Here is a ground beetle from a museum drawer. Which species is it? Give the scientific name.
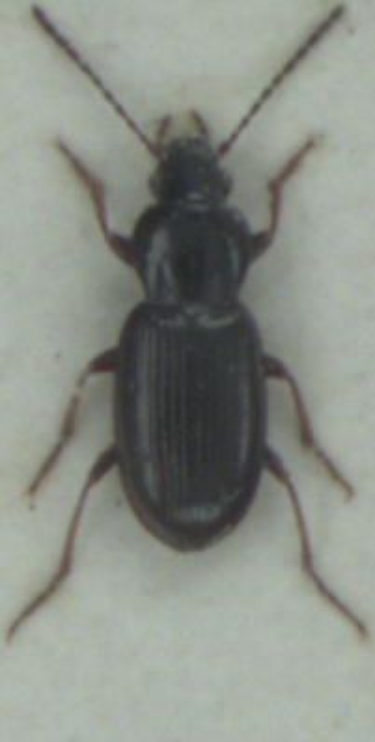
Pterostichus strenuus
